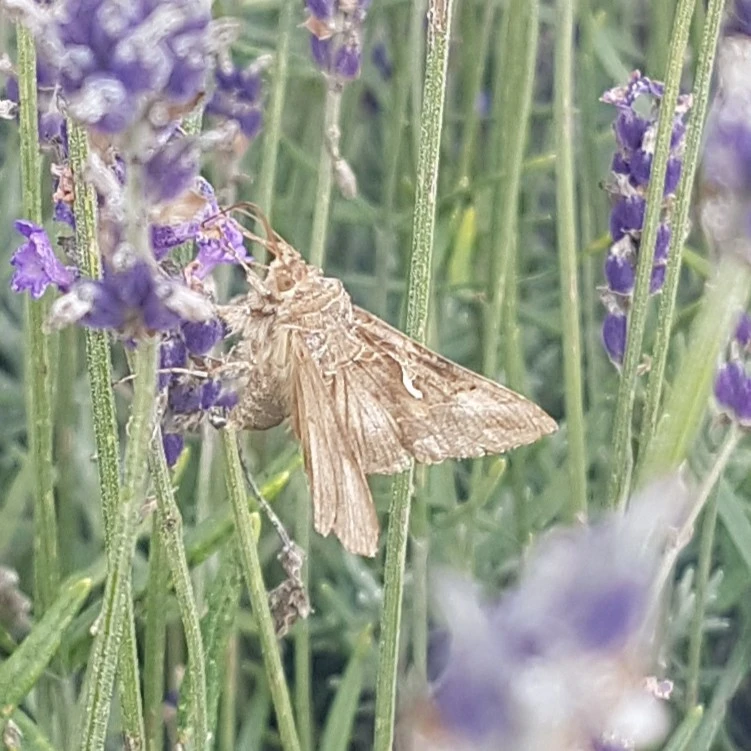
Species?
Autographa gamma
